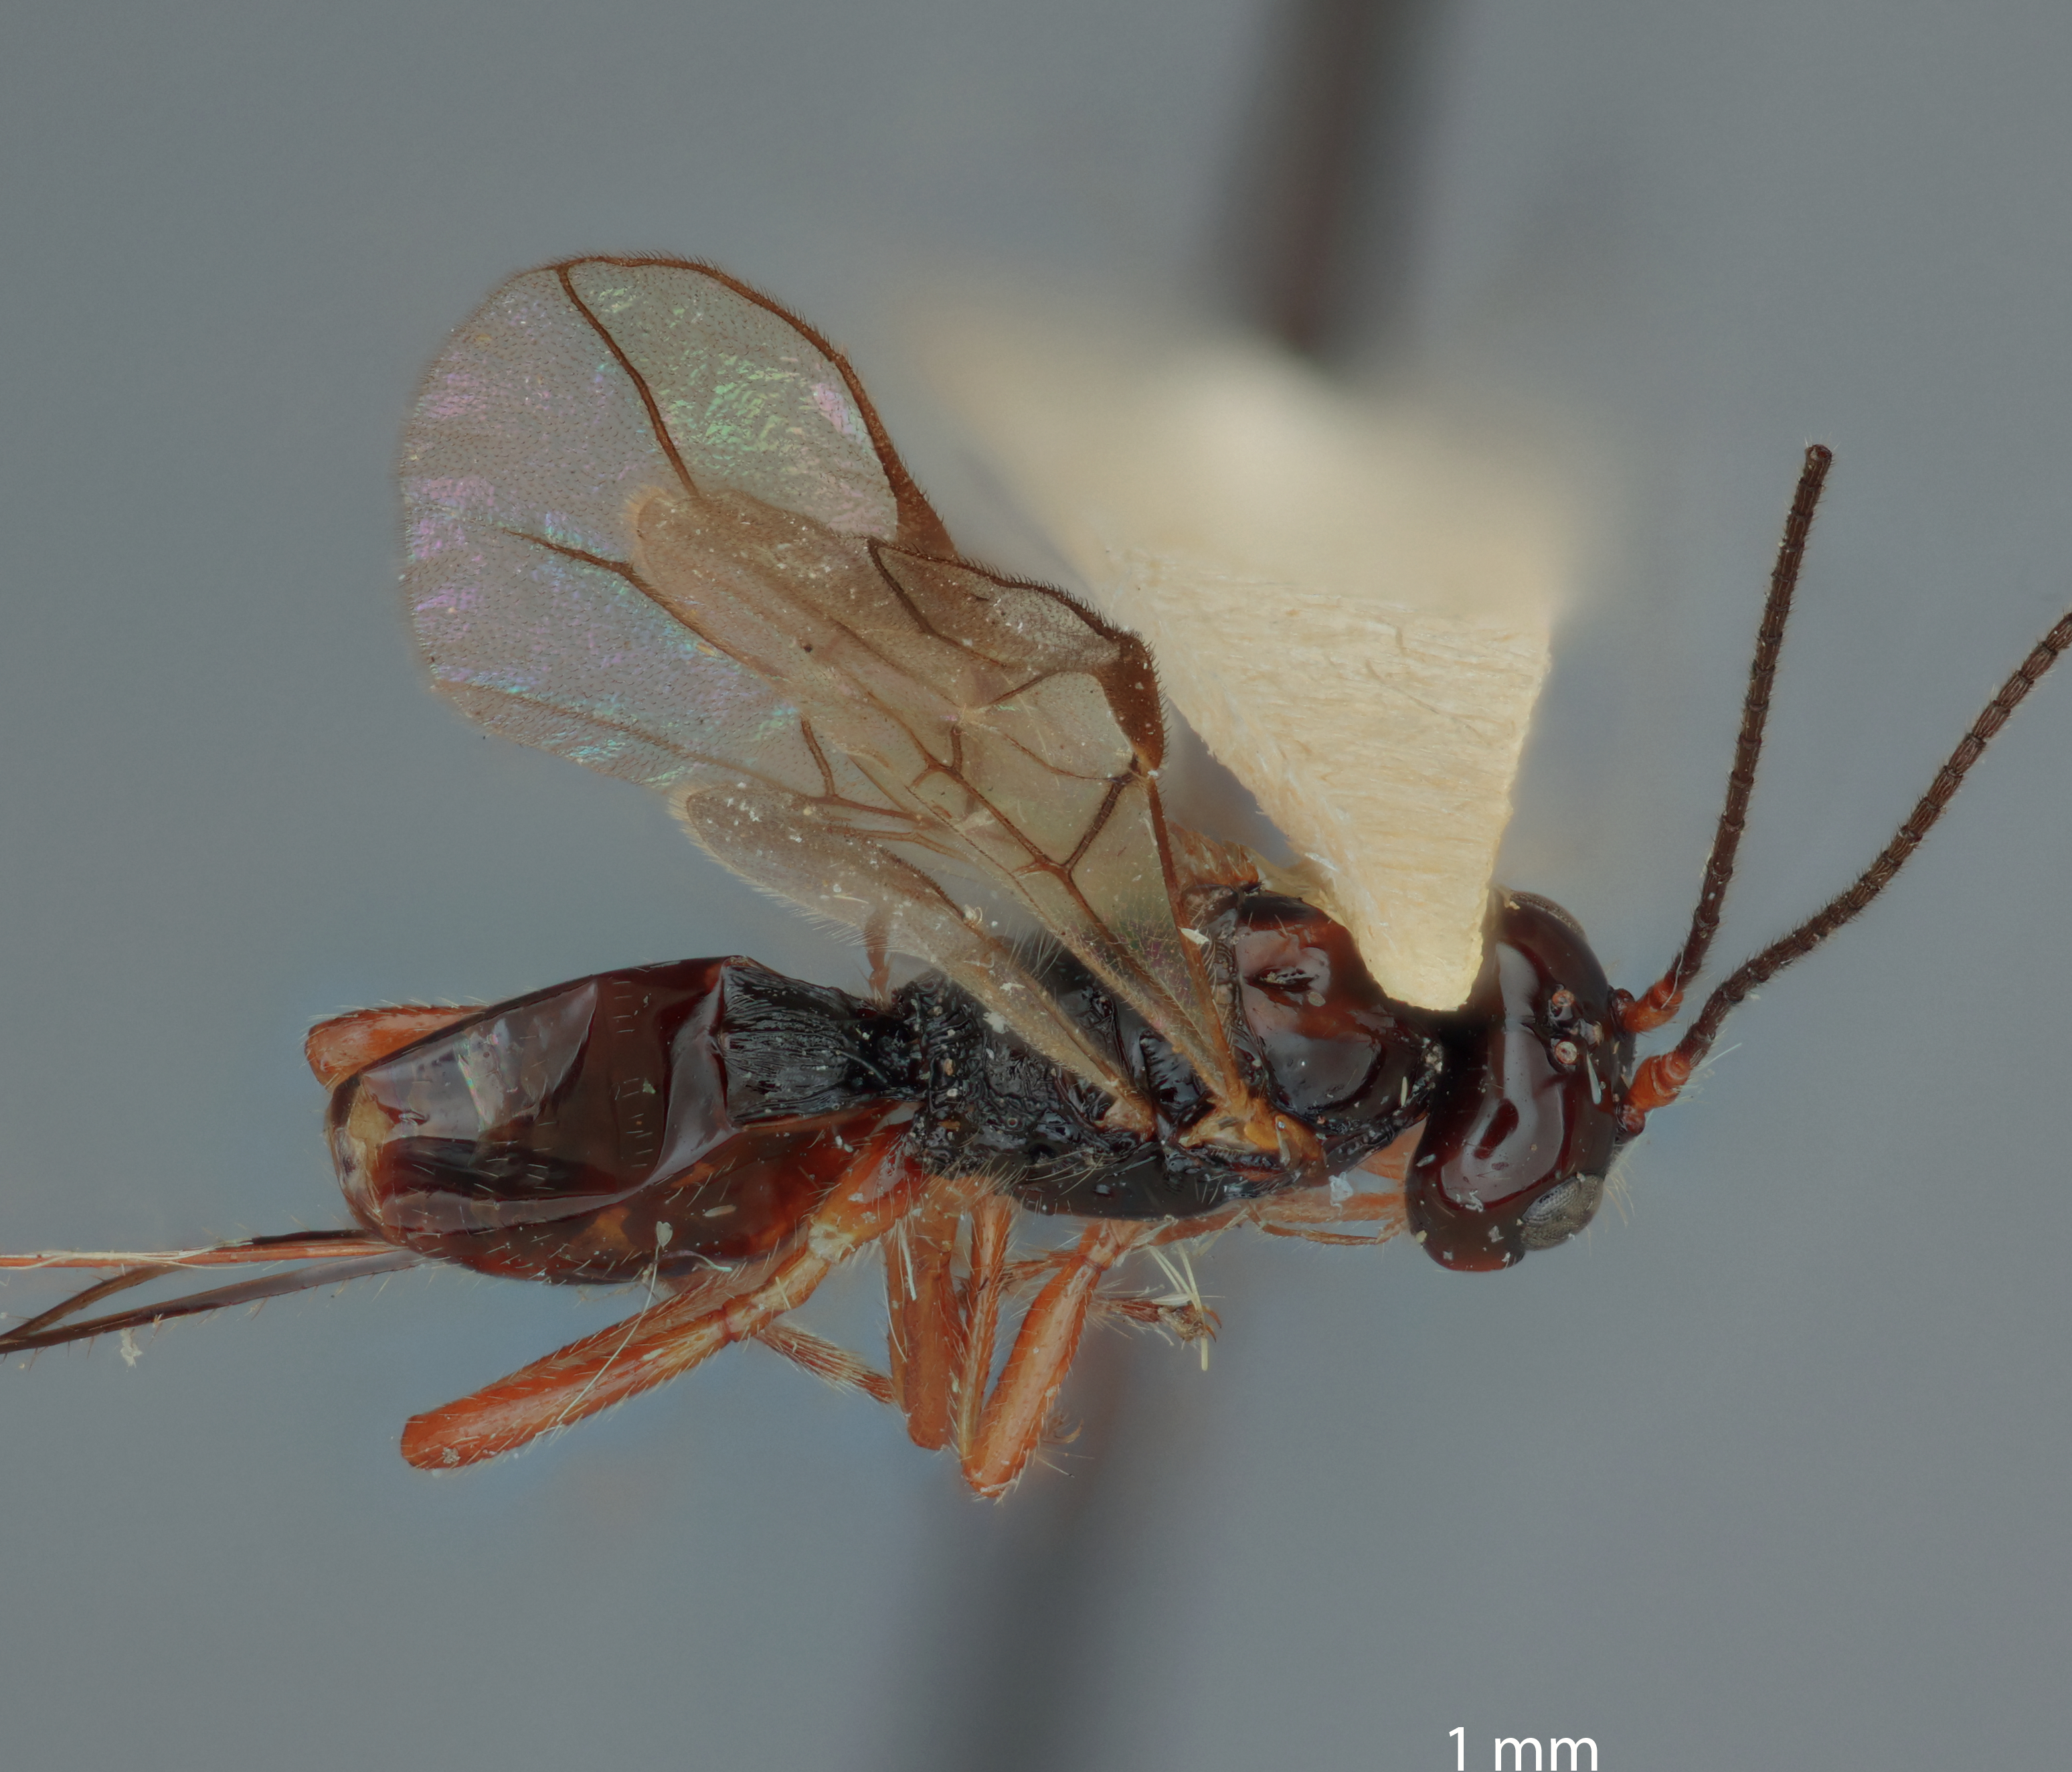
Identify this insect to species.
Phaenocarpa tenebrosa
